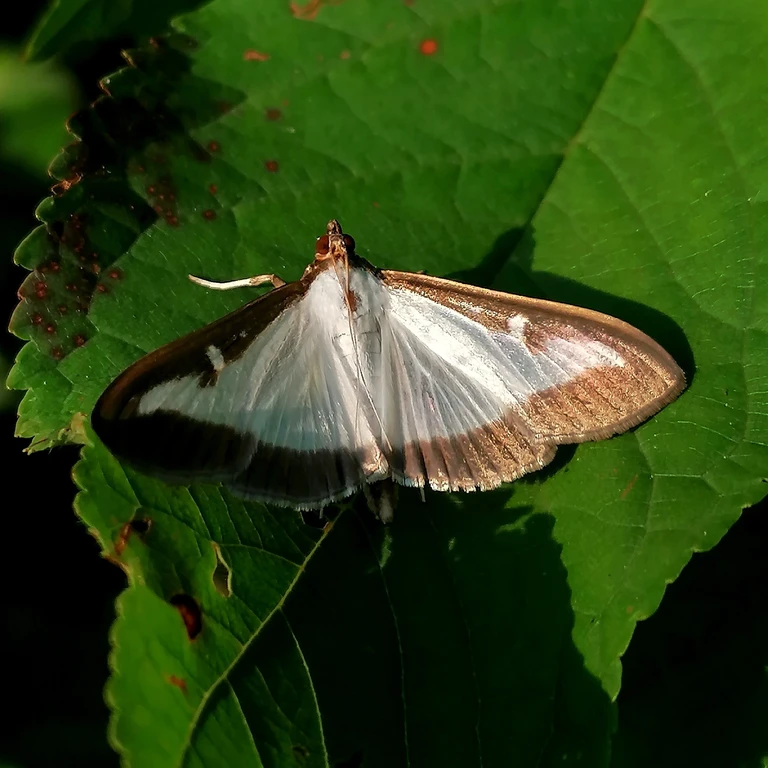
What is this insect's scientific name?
Cydalima perspectalis
